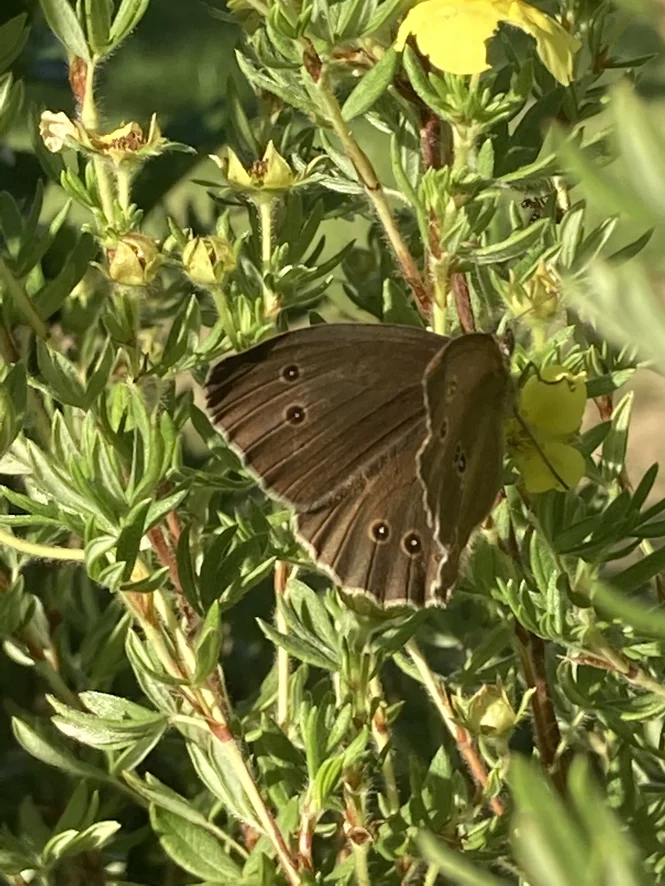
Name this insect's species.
Aphantopus hyperantus
